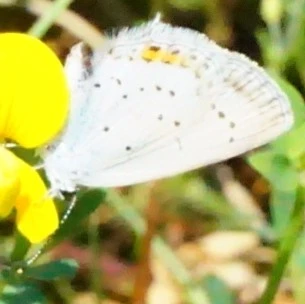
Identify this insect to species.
Cupido argiades (also Elkalyce argiades)
